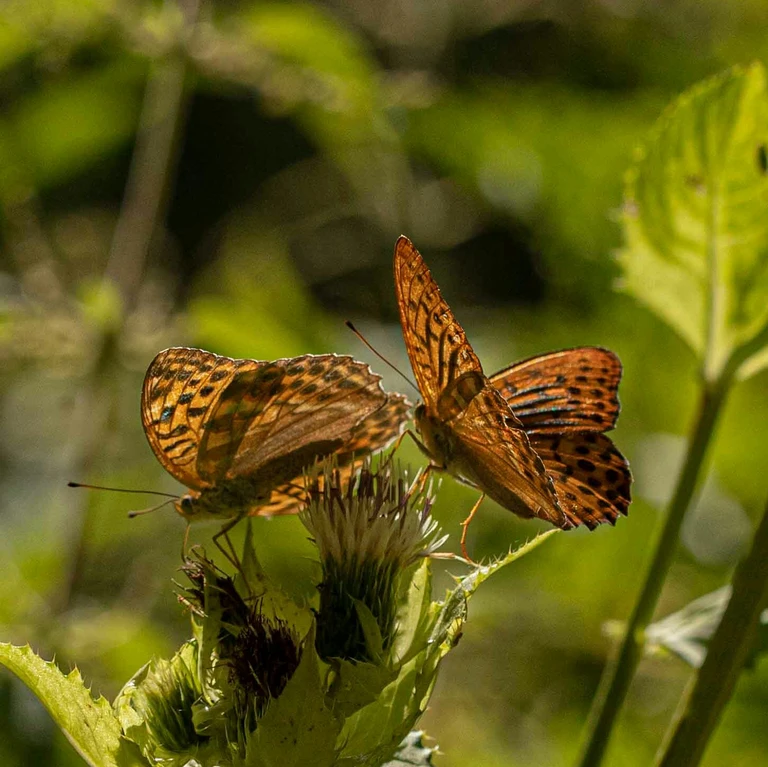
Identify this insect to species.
Argynnis paphia
